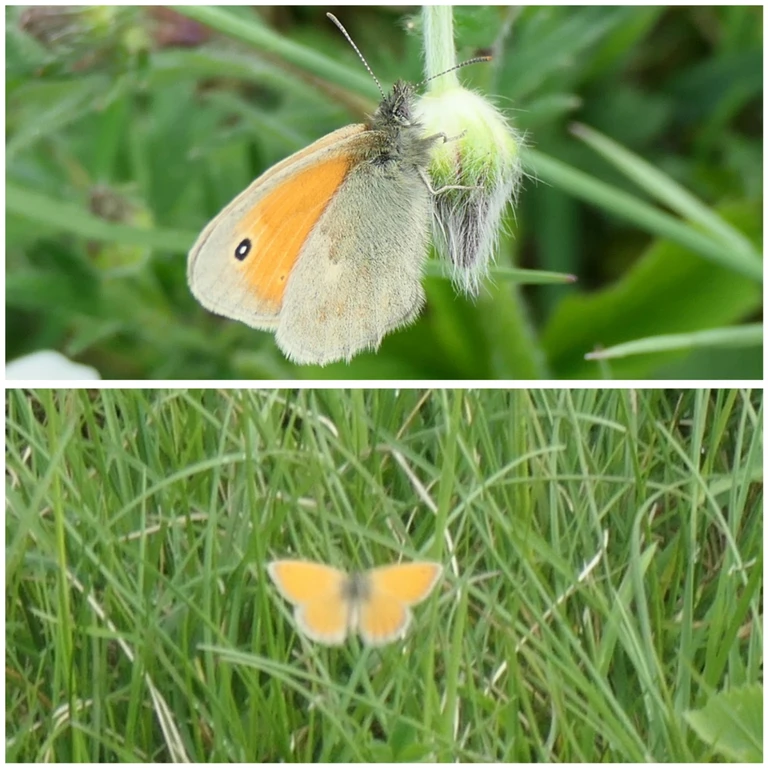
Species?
Coenonympha pamphilus
